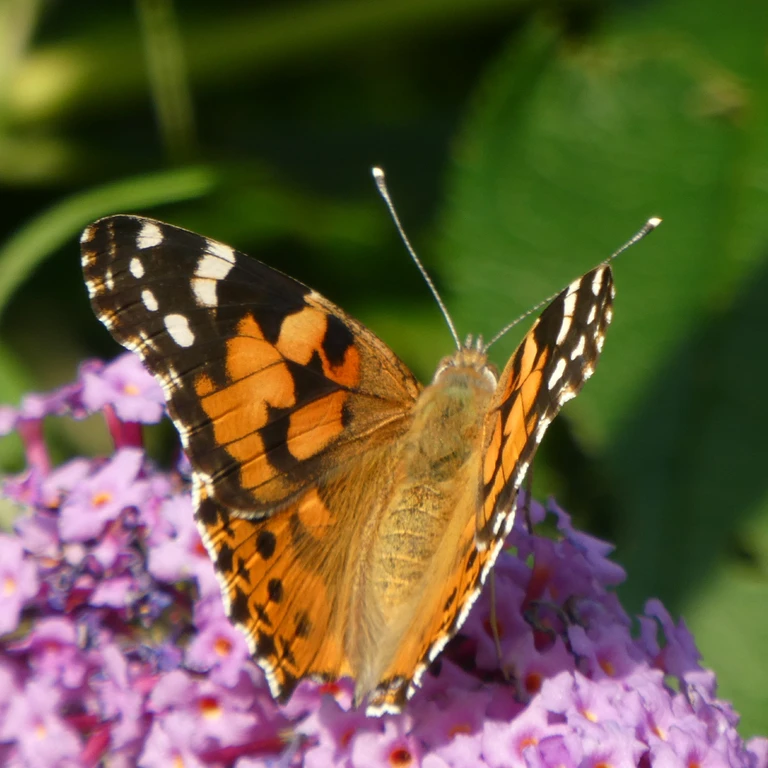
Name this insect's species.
Vanessa cardui
